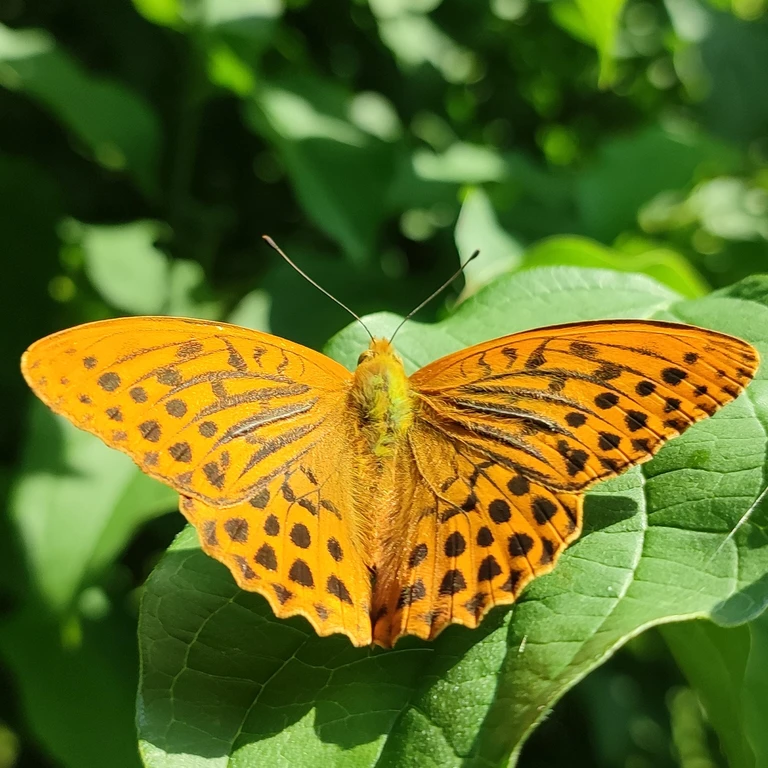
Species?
Argynnis paphia
